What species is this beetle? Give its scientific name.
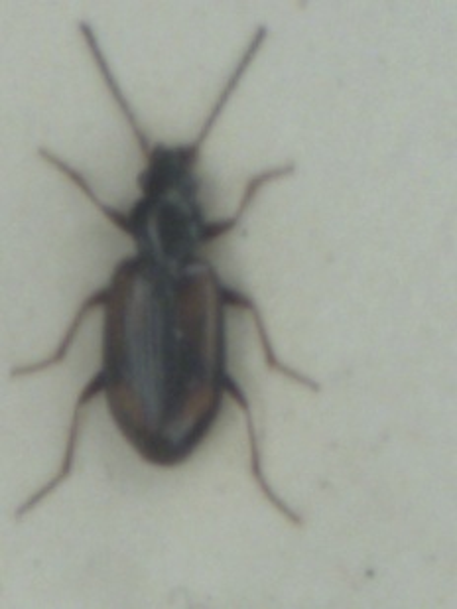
Bembidion femoratum
